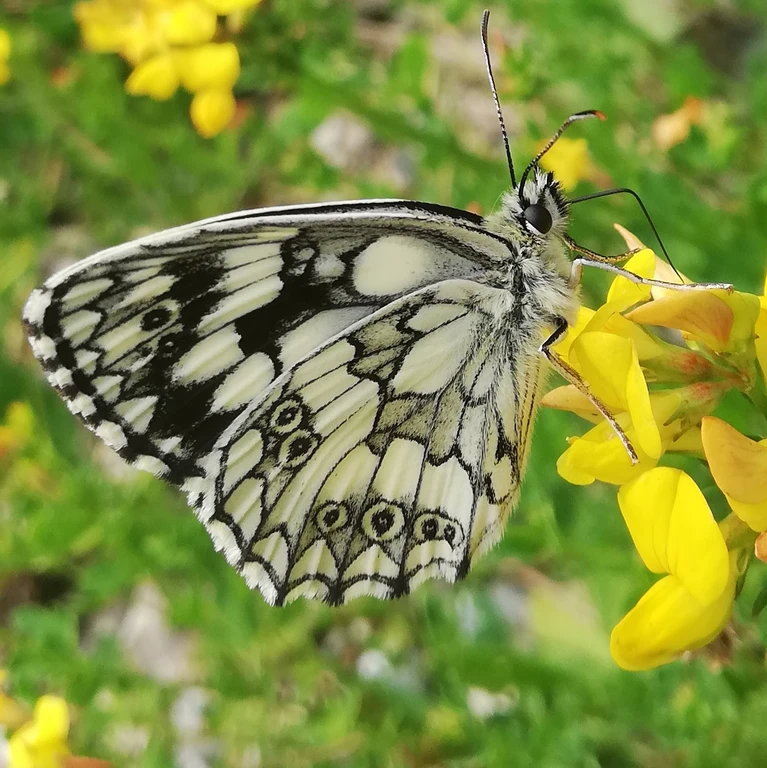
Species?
Melanargia galathea
